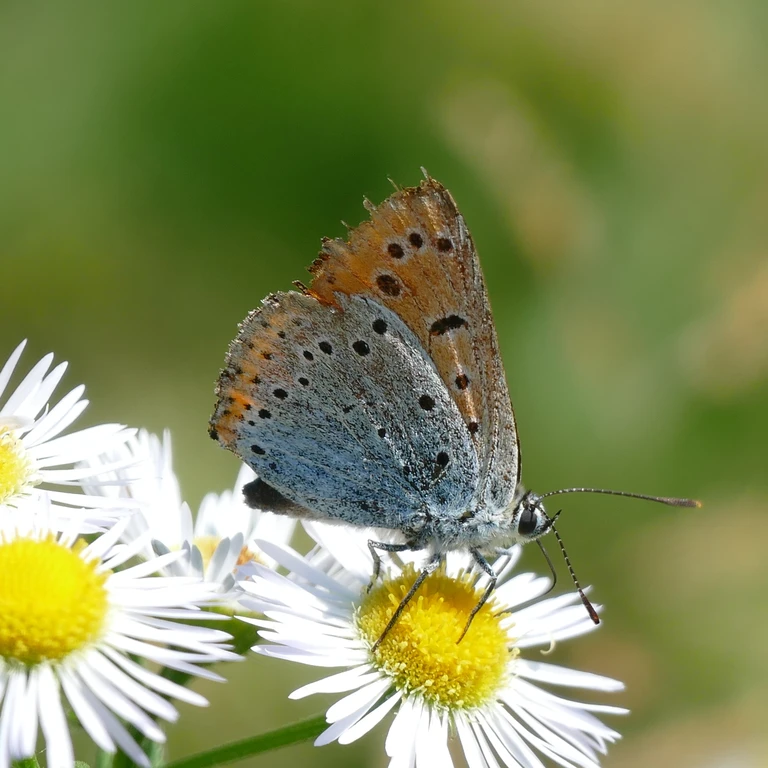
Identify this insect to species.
Lycaena dispar
